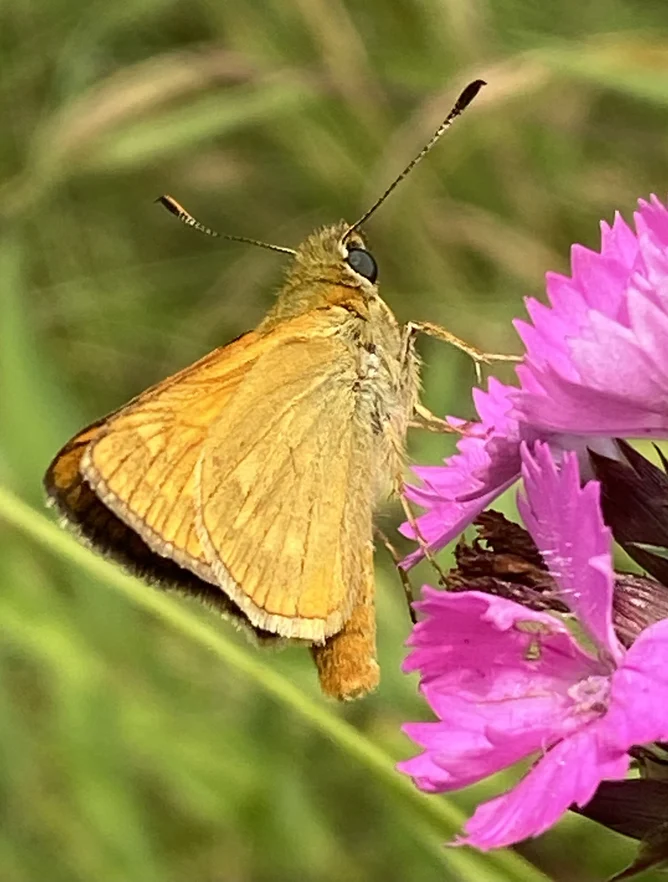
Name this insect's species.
Ochlodes sylvanus (also Ochlodes venata)
